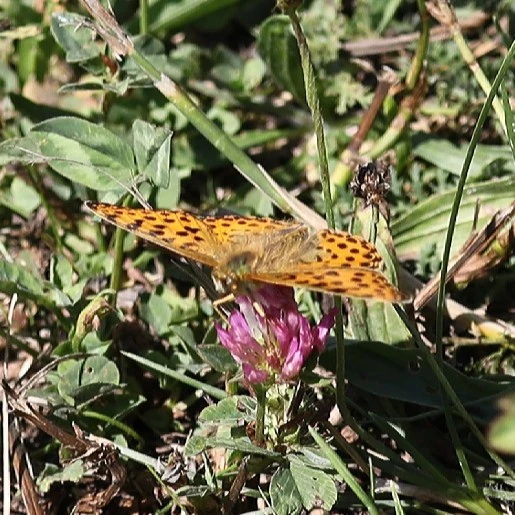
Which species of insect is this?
Issoria lathonia
